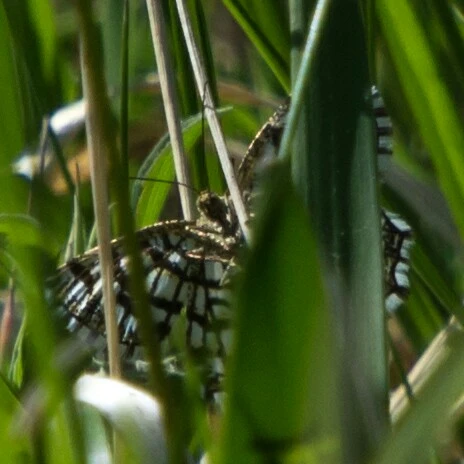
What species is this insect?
Chiasmia clathrata
